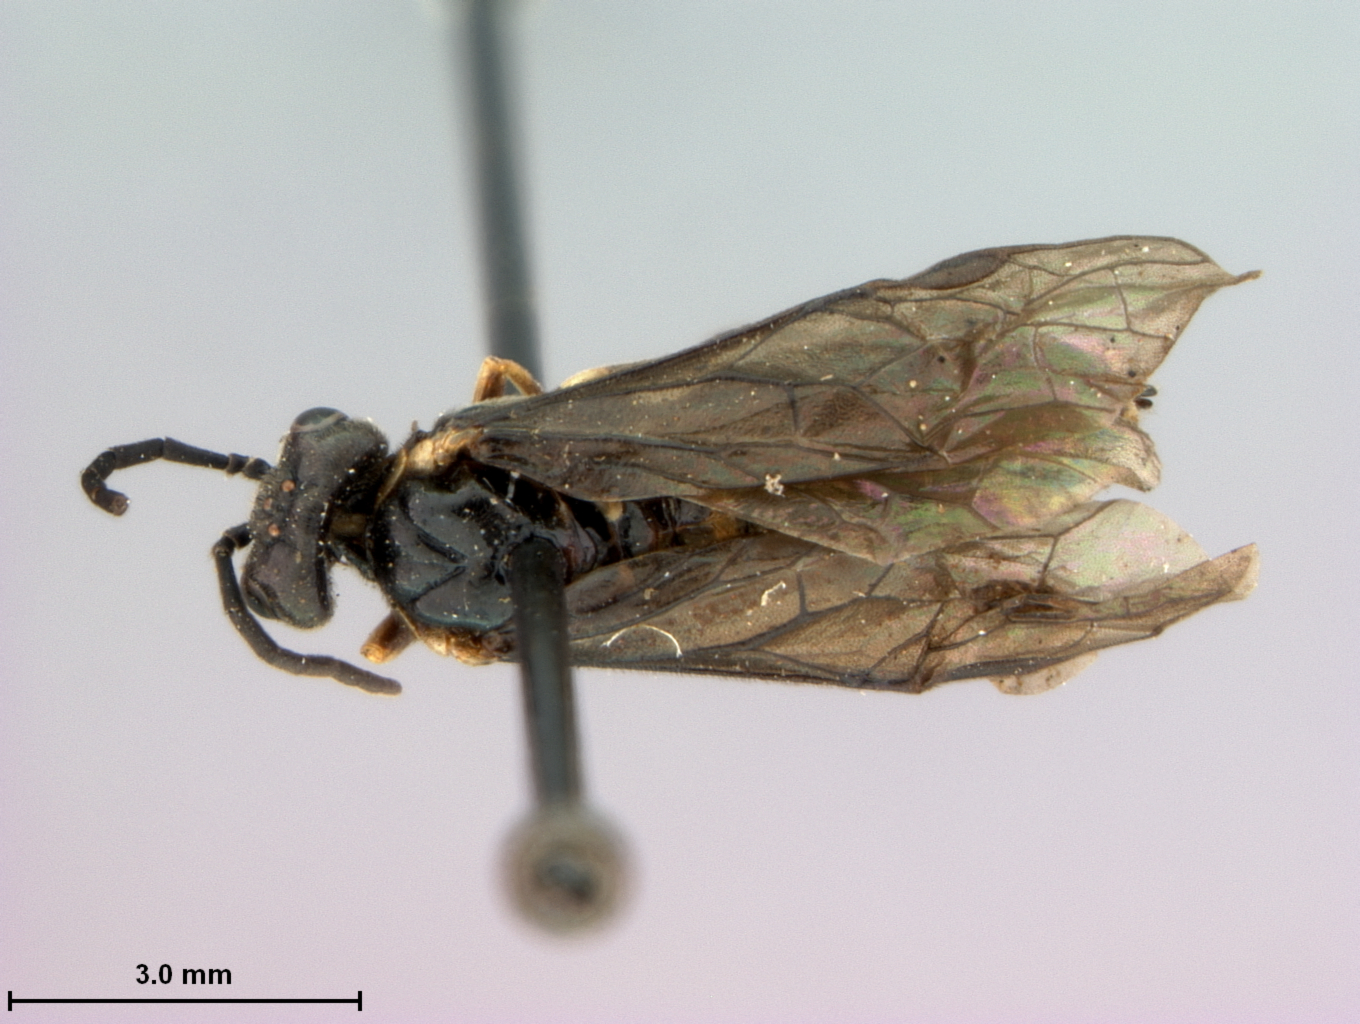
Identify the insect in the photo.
Empria arizonensis
